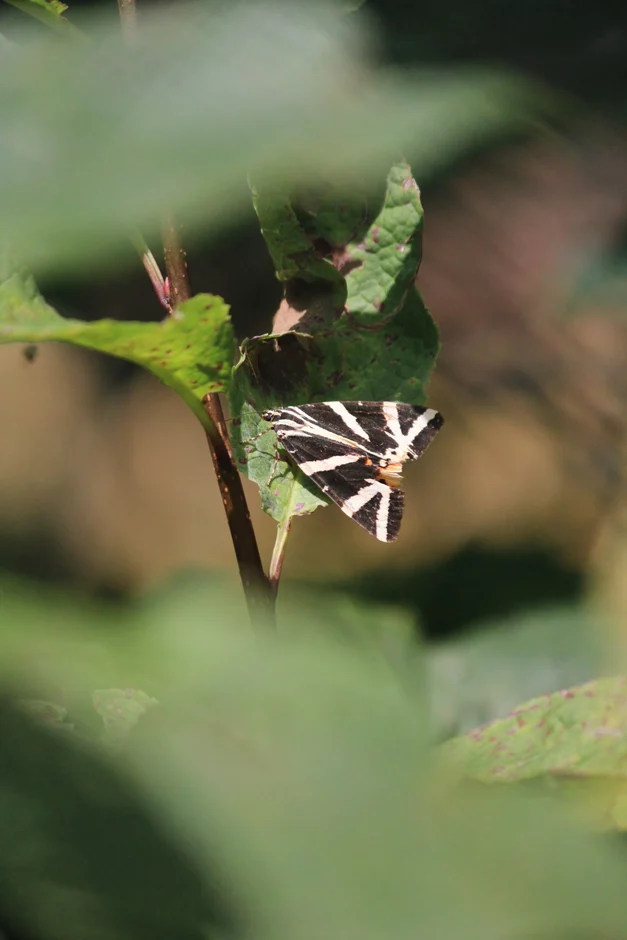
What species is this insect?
Euplagia quadripunctaria
